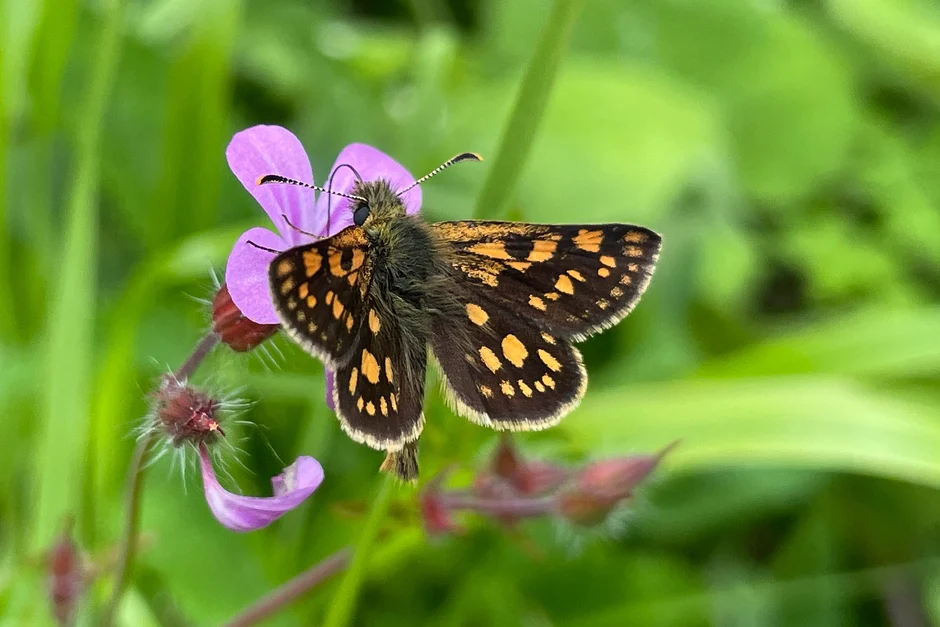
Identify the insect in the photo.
Carterocephalus palaemon
